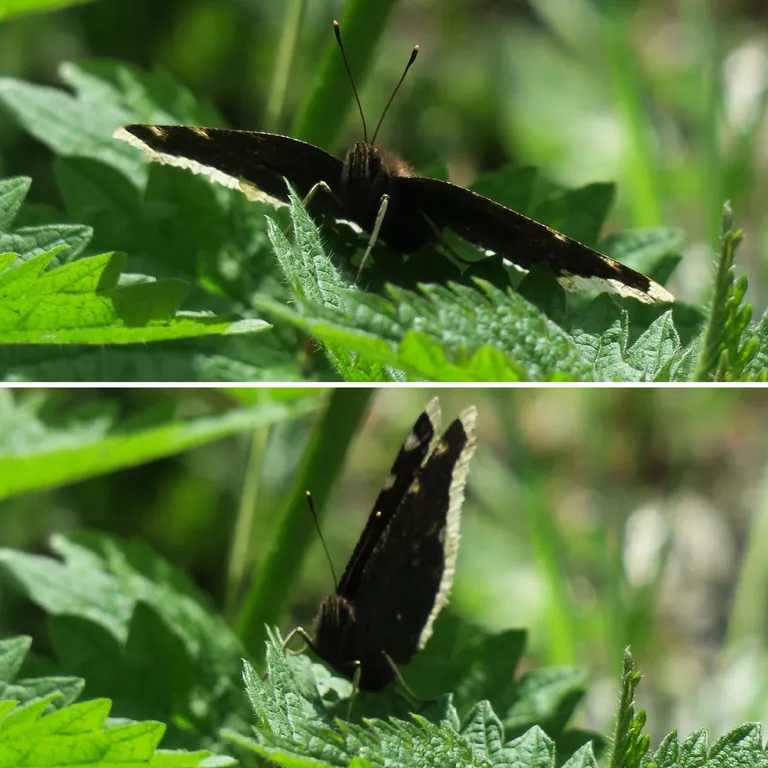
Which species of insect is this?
Nymphalis antiopa
